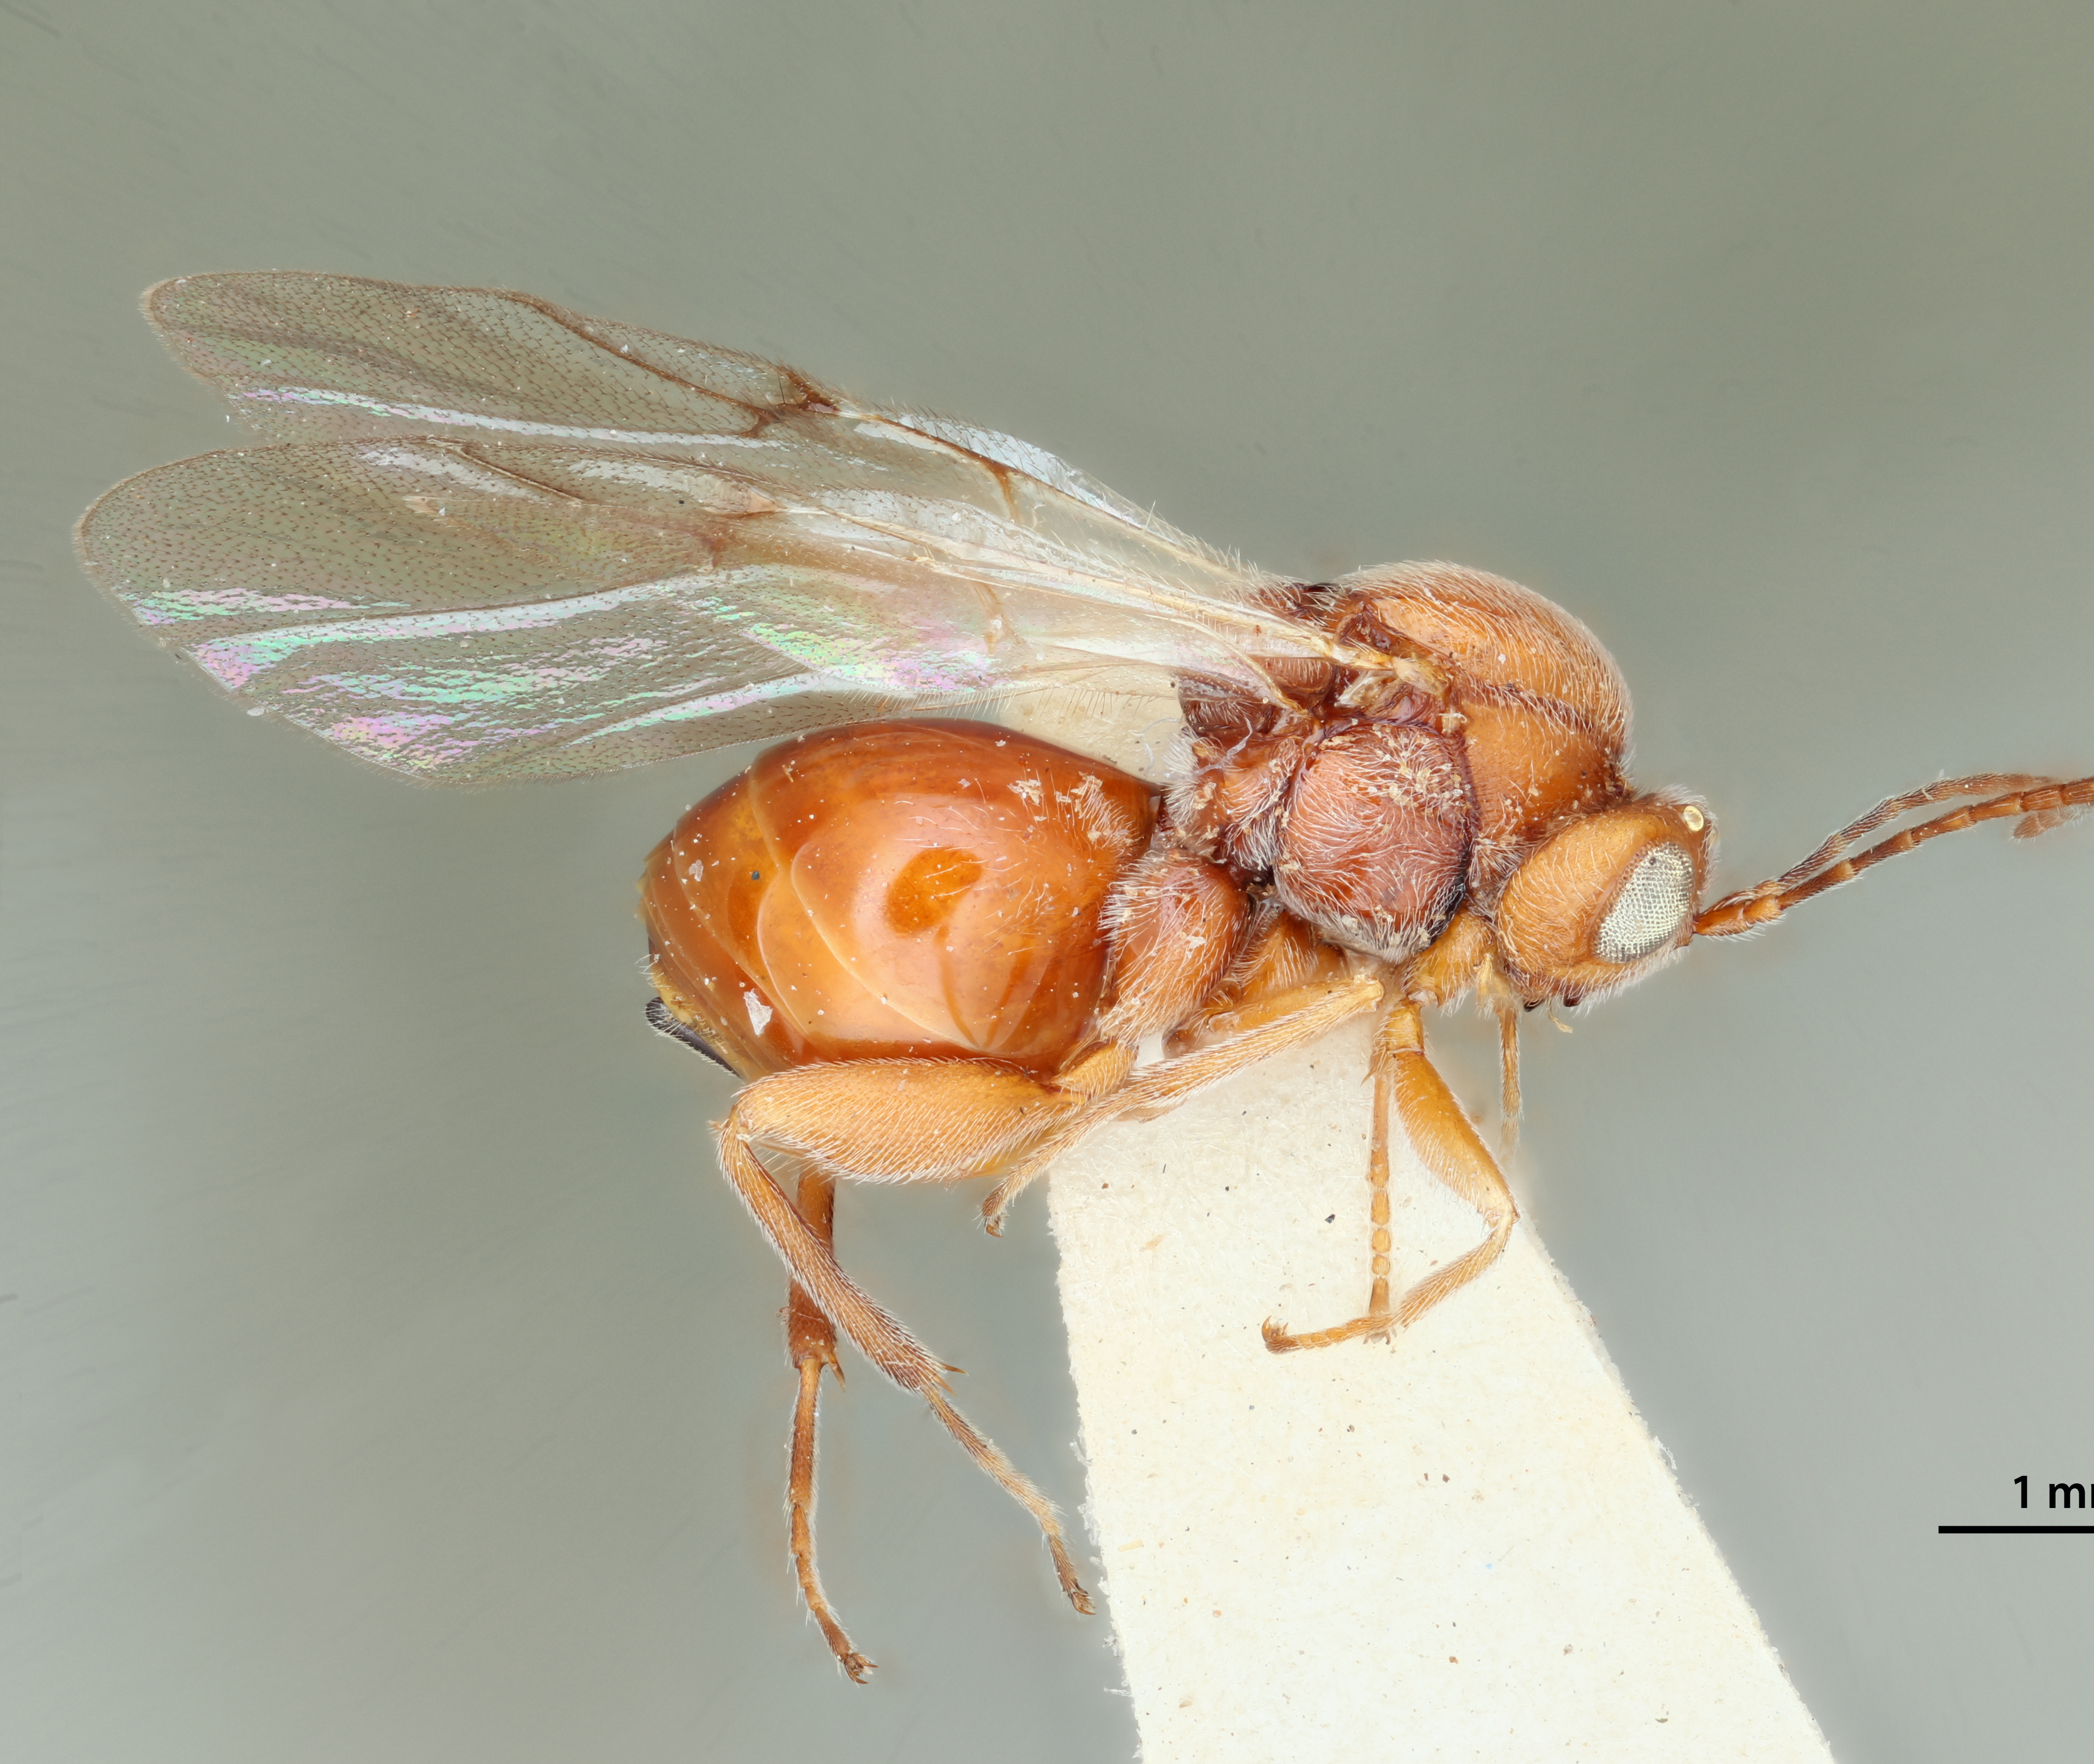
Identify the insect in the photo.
Andricus bracteatus
